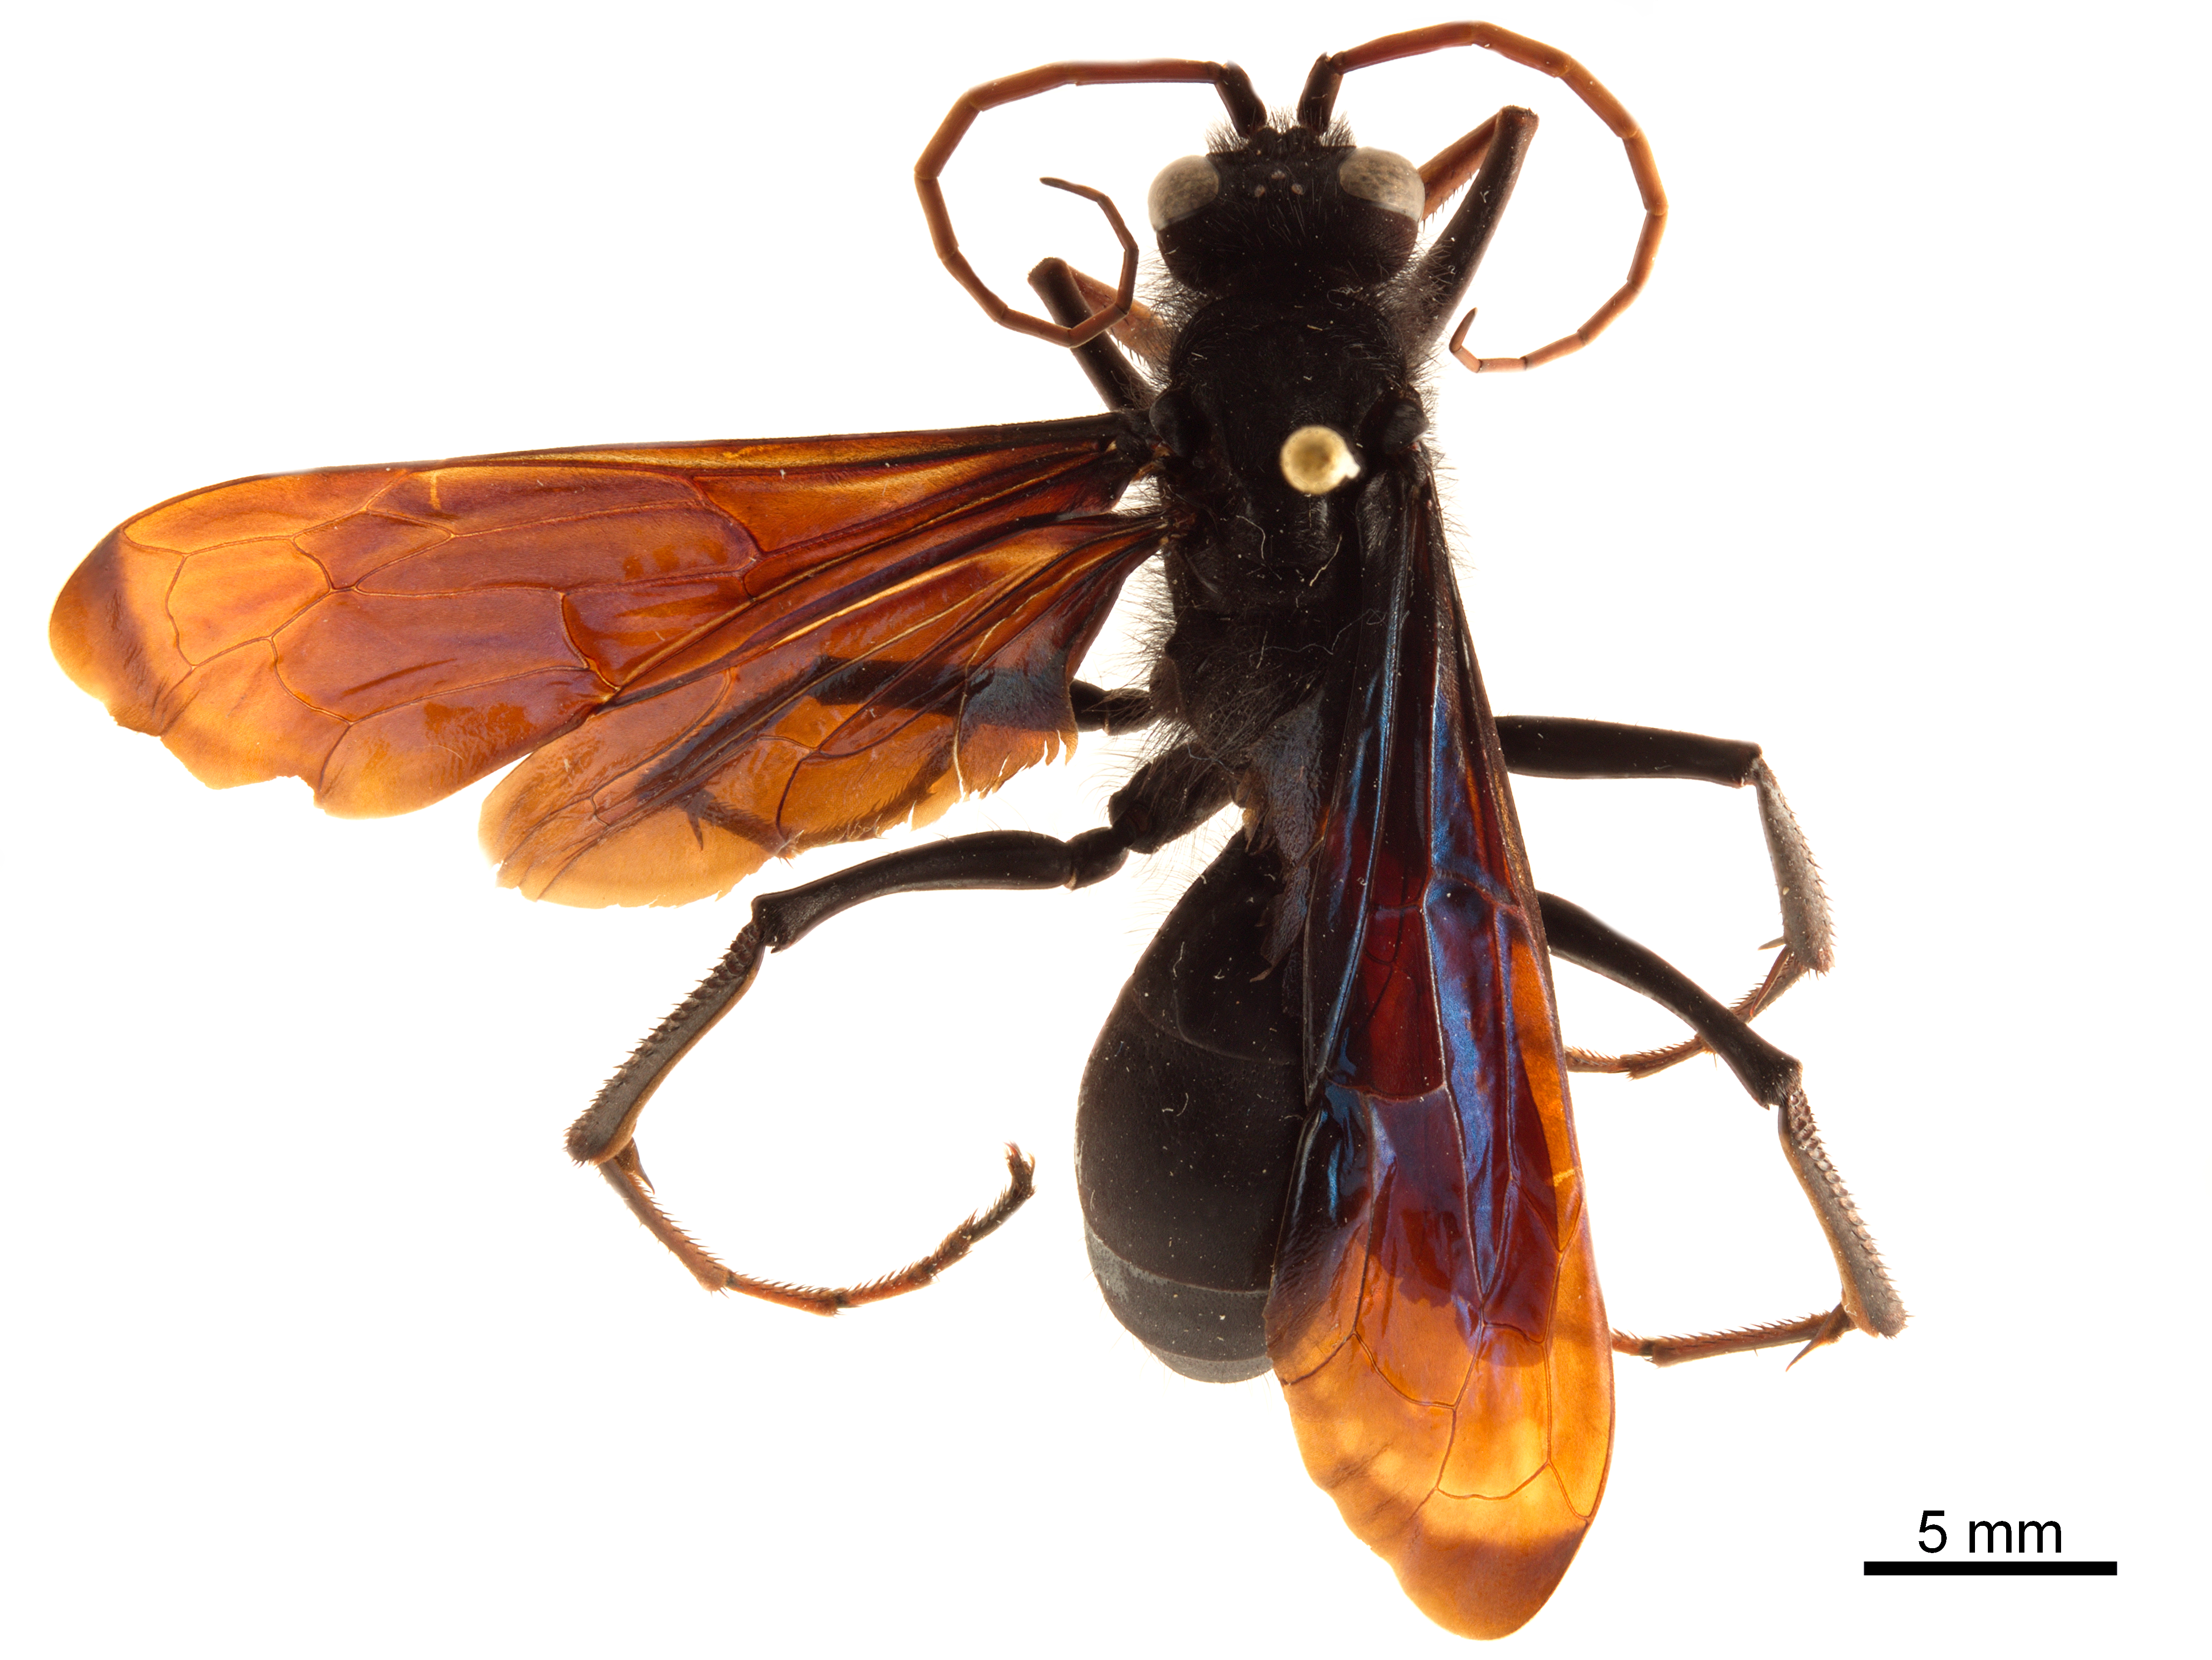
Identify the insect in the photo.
Diplonyx campanulatus
